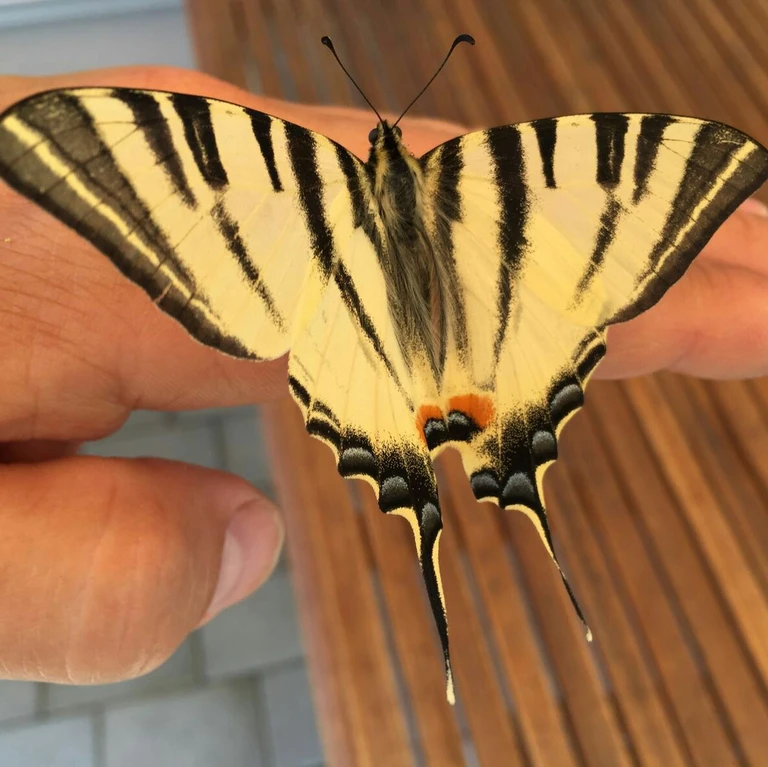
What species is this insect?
Iphiclides podalirius
